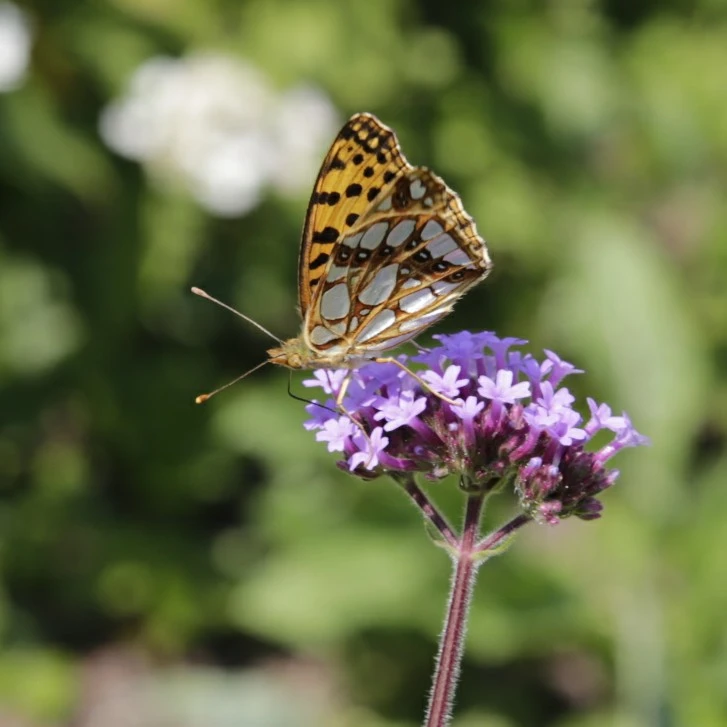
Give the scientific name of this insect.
Issoria lathonia
